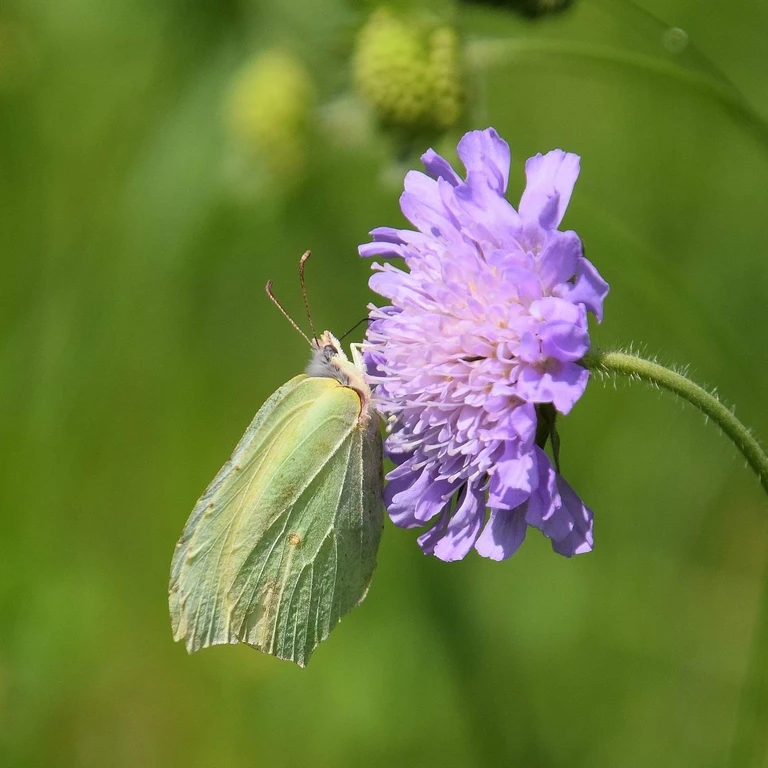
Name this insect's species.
Gonepteryx rhamni
